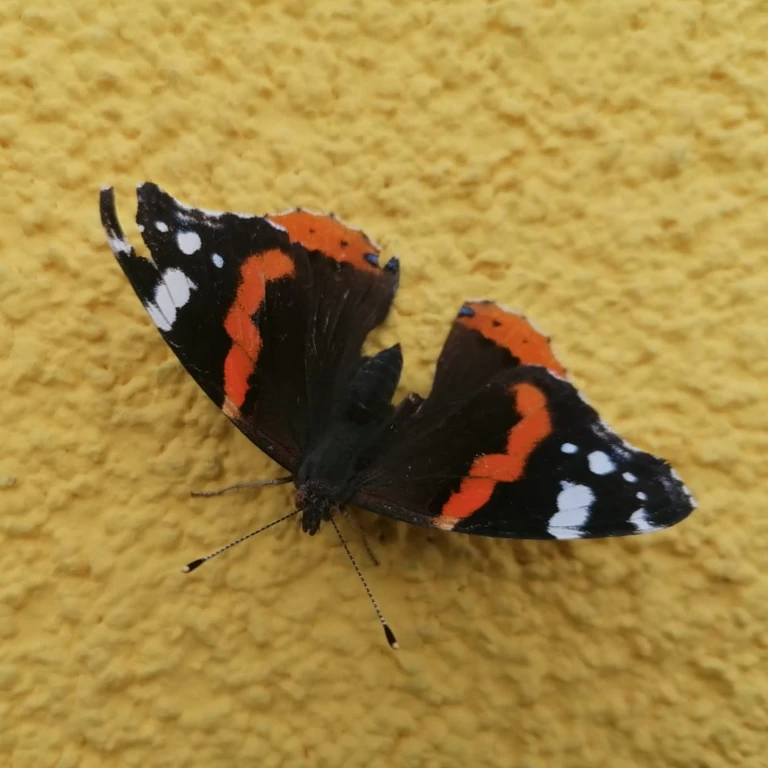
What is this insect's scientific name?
Vanessa atalanta
